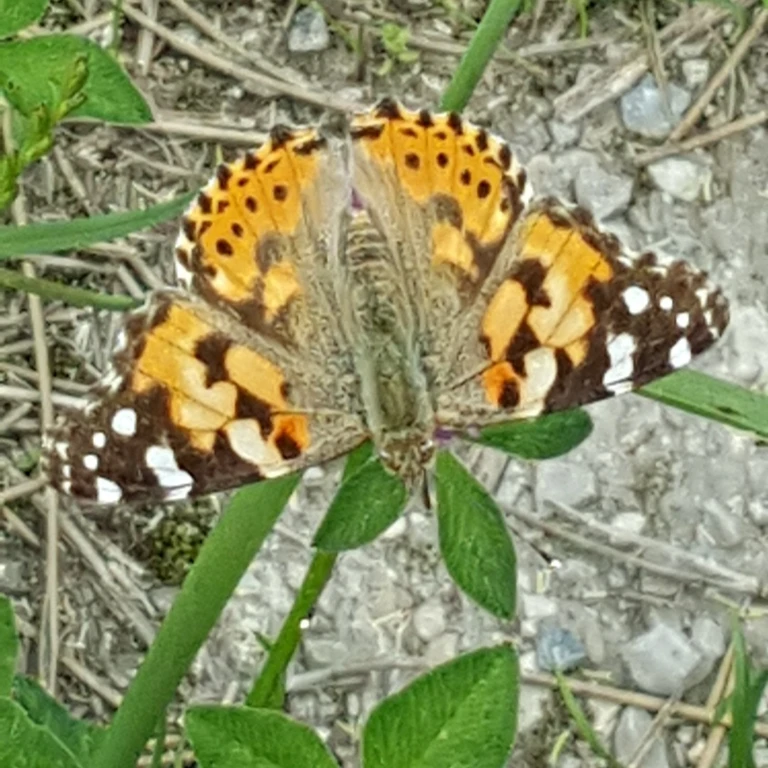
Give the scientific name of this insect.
Vanessa cardui
